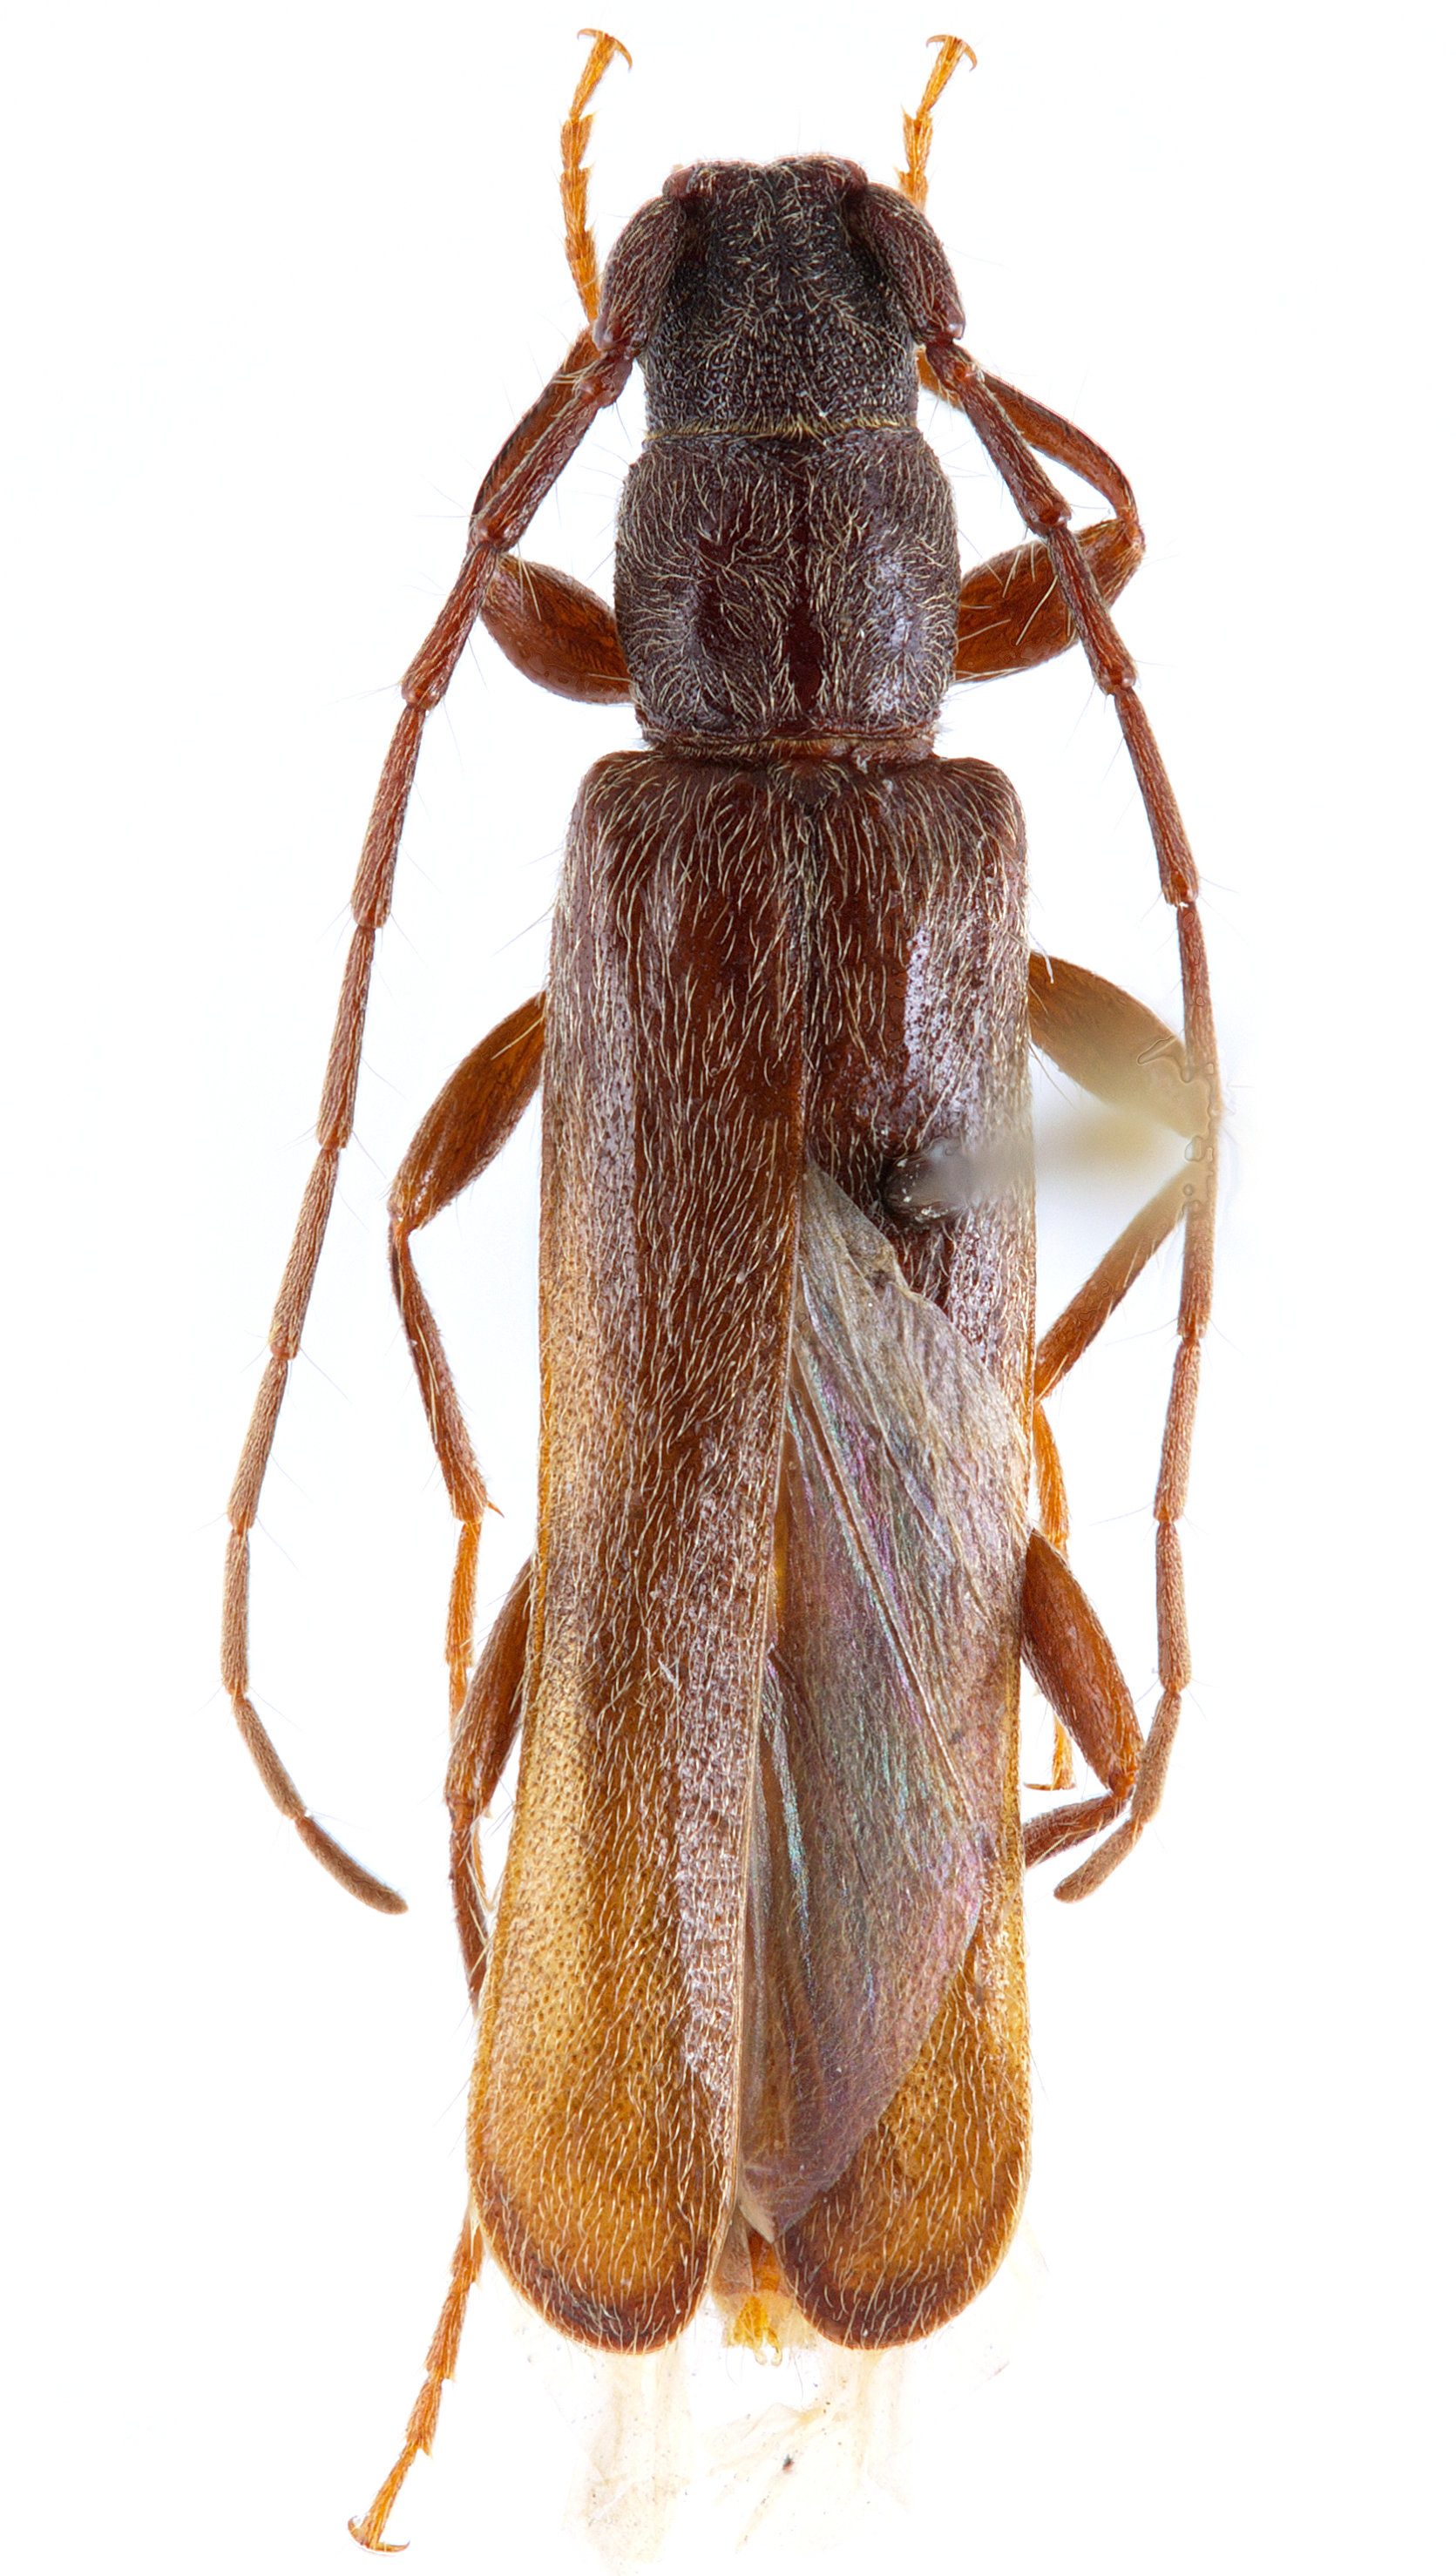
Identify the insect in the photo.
Haplidus laticeps
